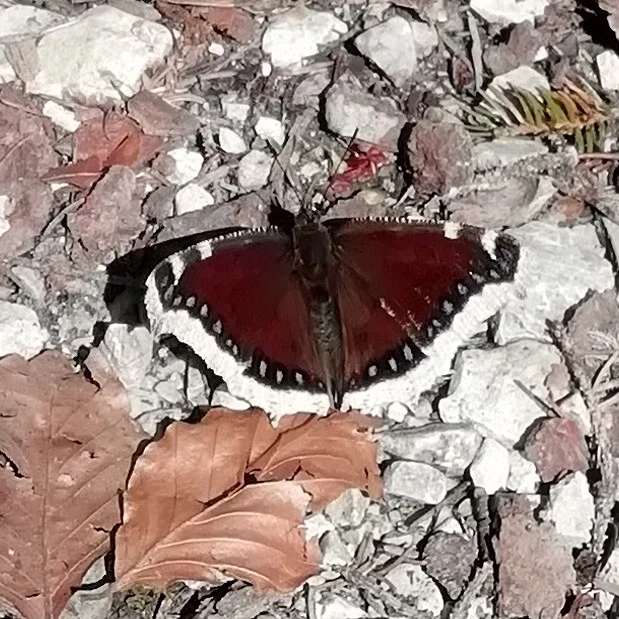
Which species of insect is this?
Nymphalis antiopa
